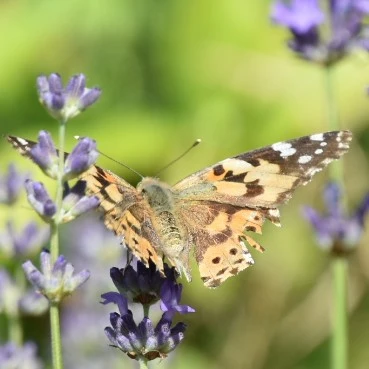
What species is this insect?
Vanessa cardui
